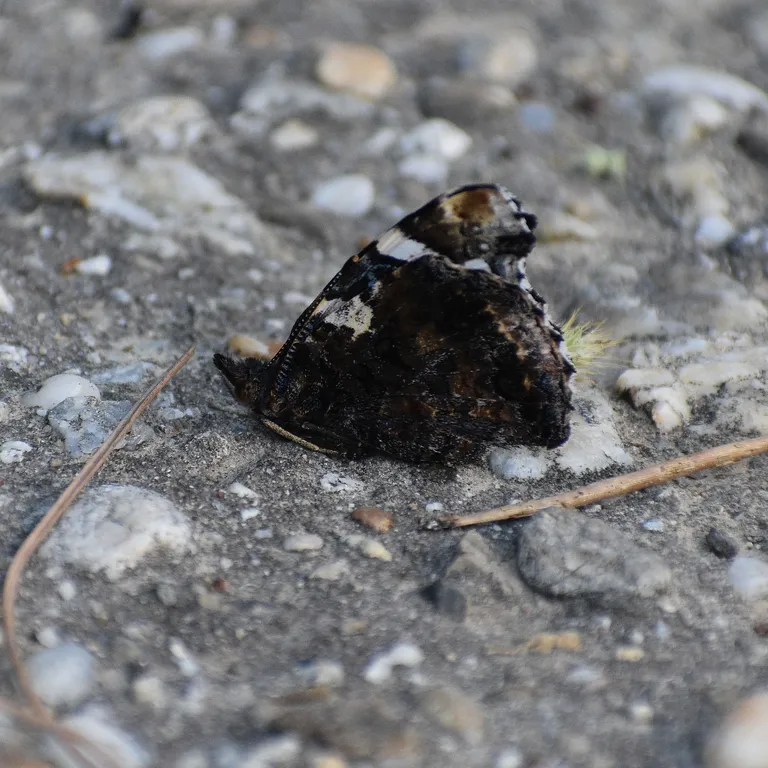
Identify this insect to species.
Vanessa atalanta
